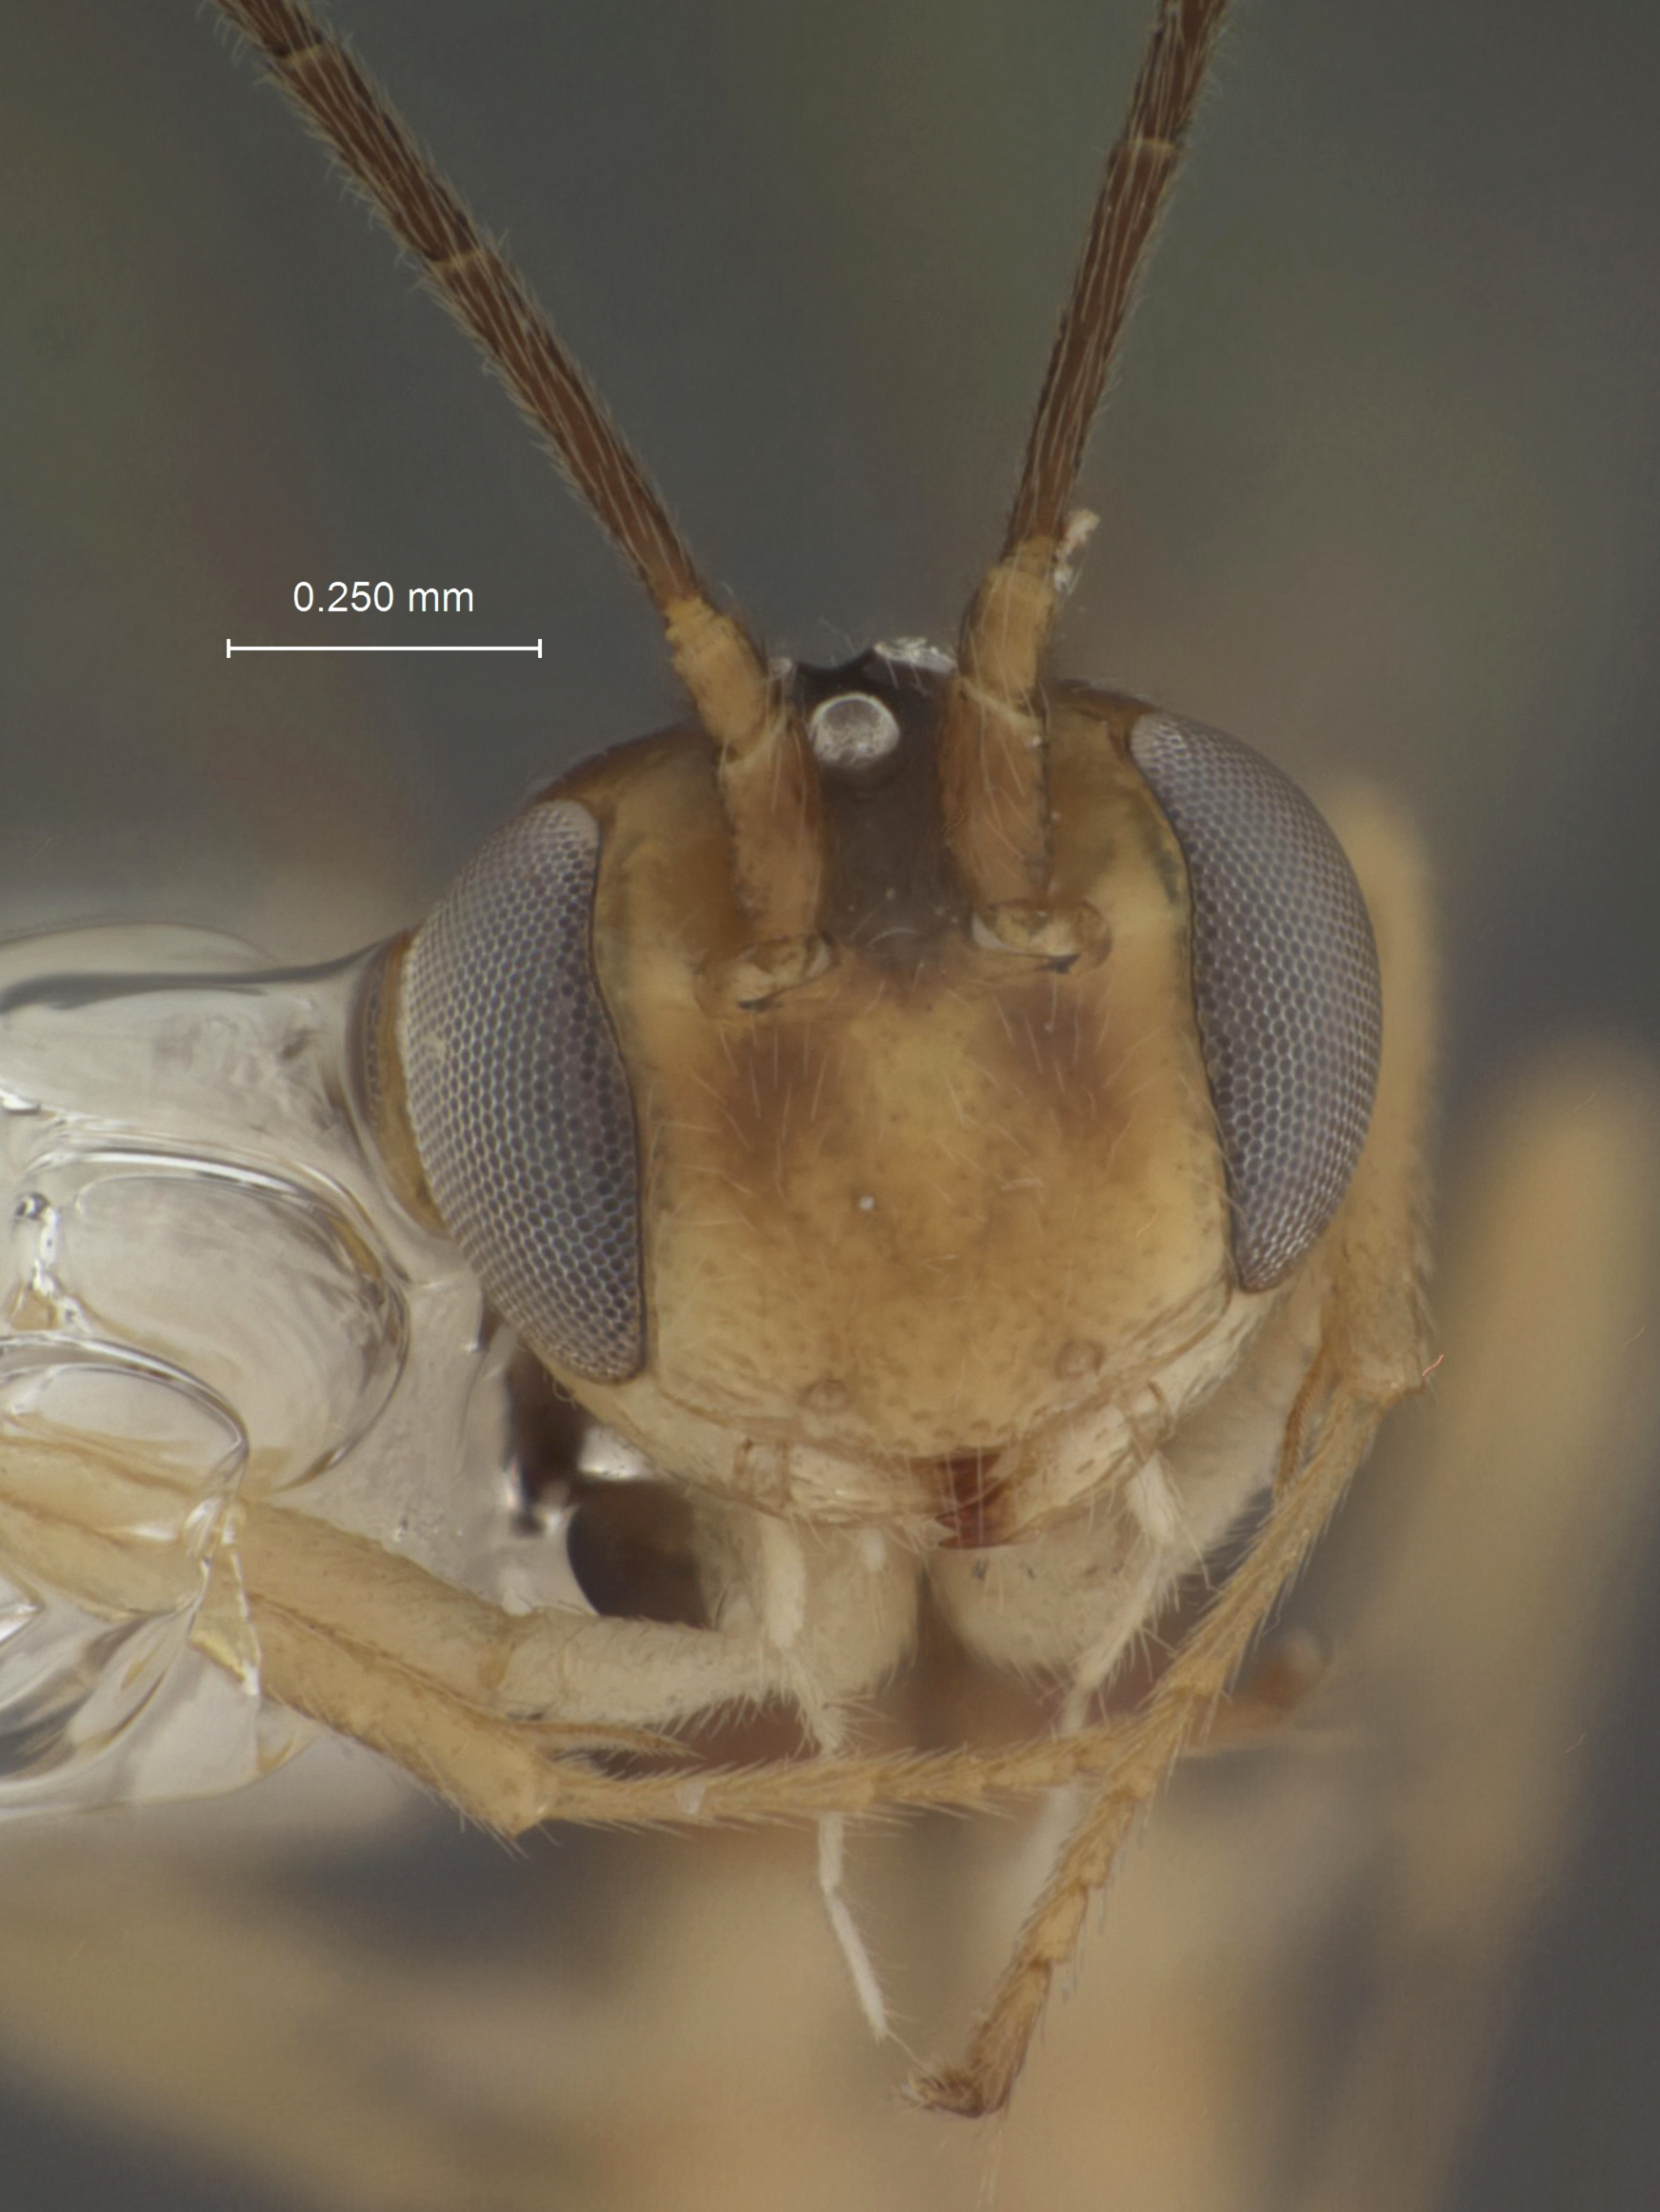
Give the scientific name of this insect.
Masochorus mirandae
